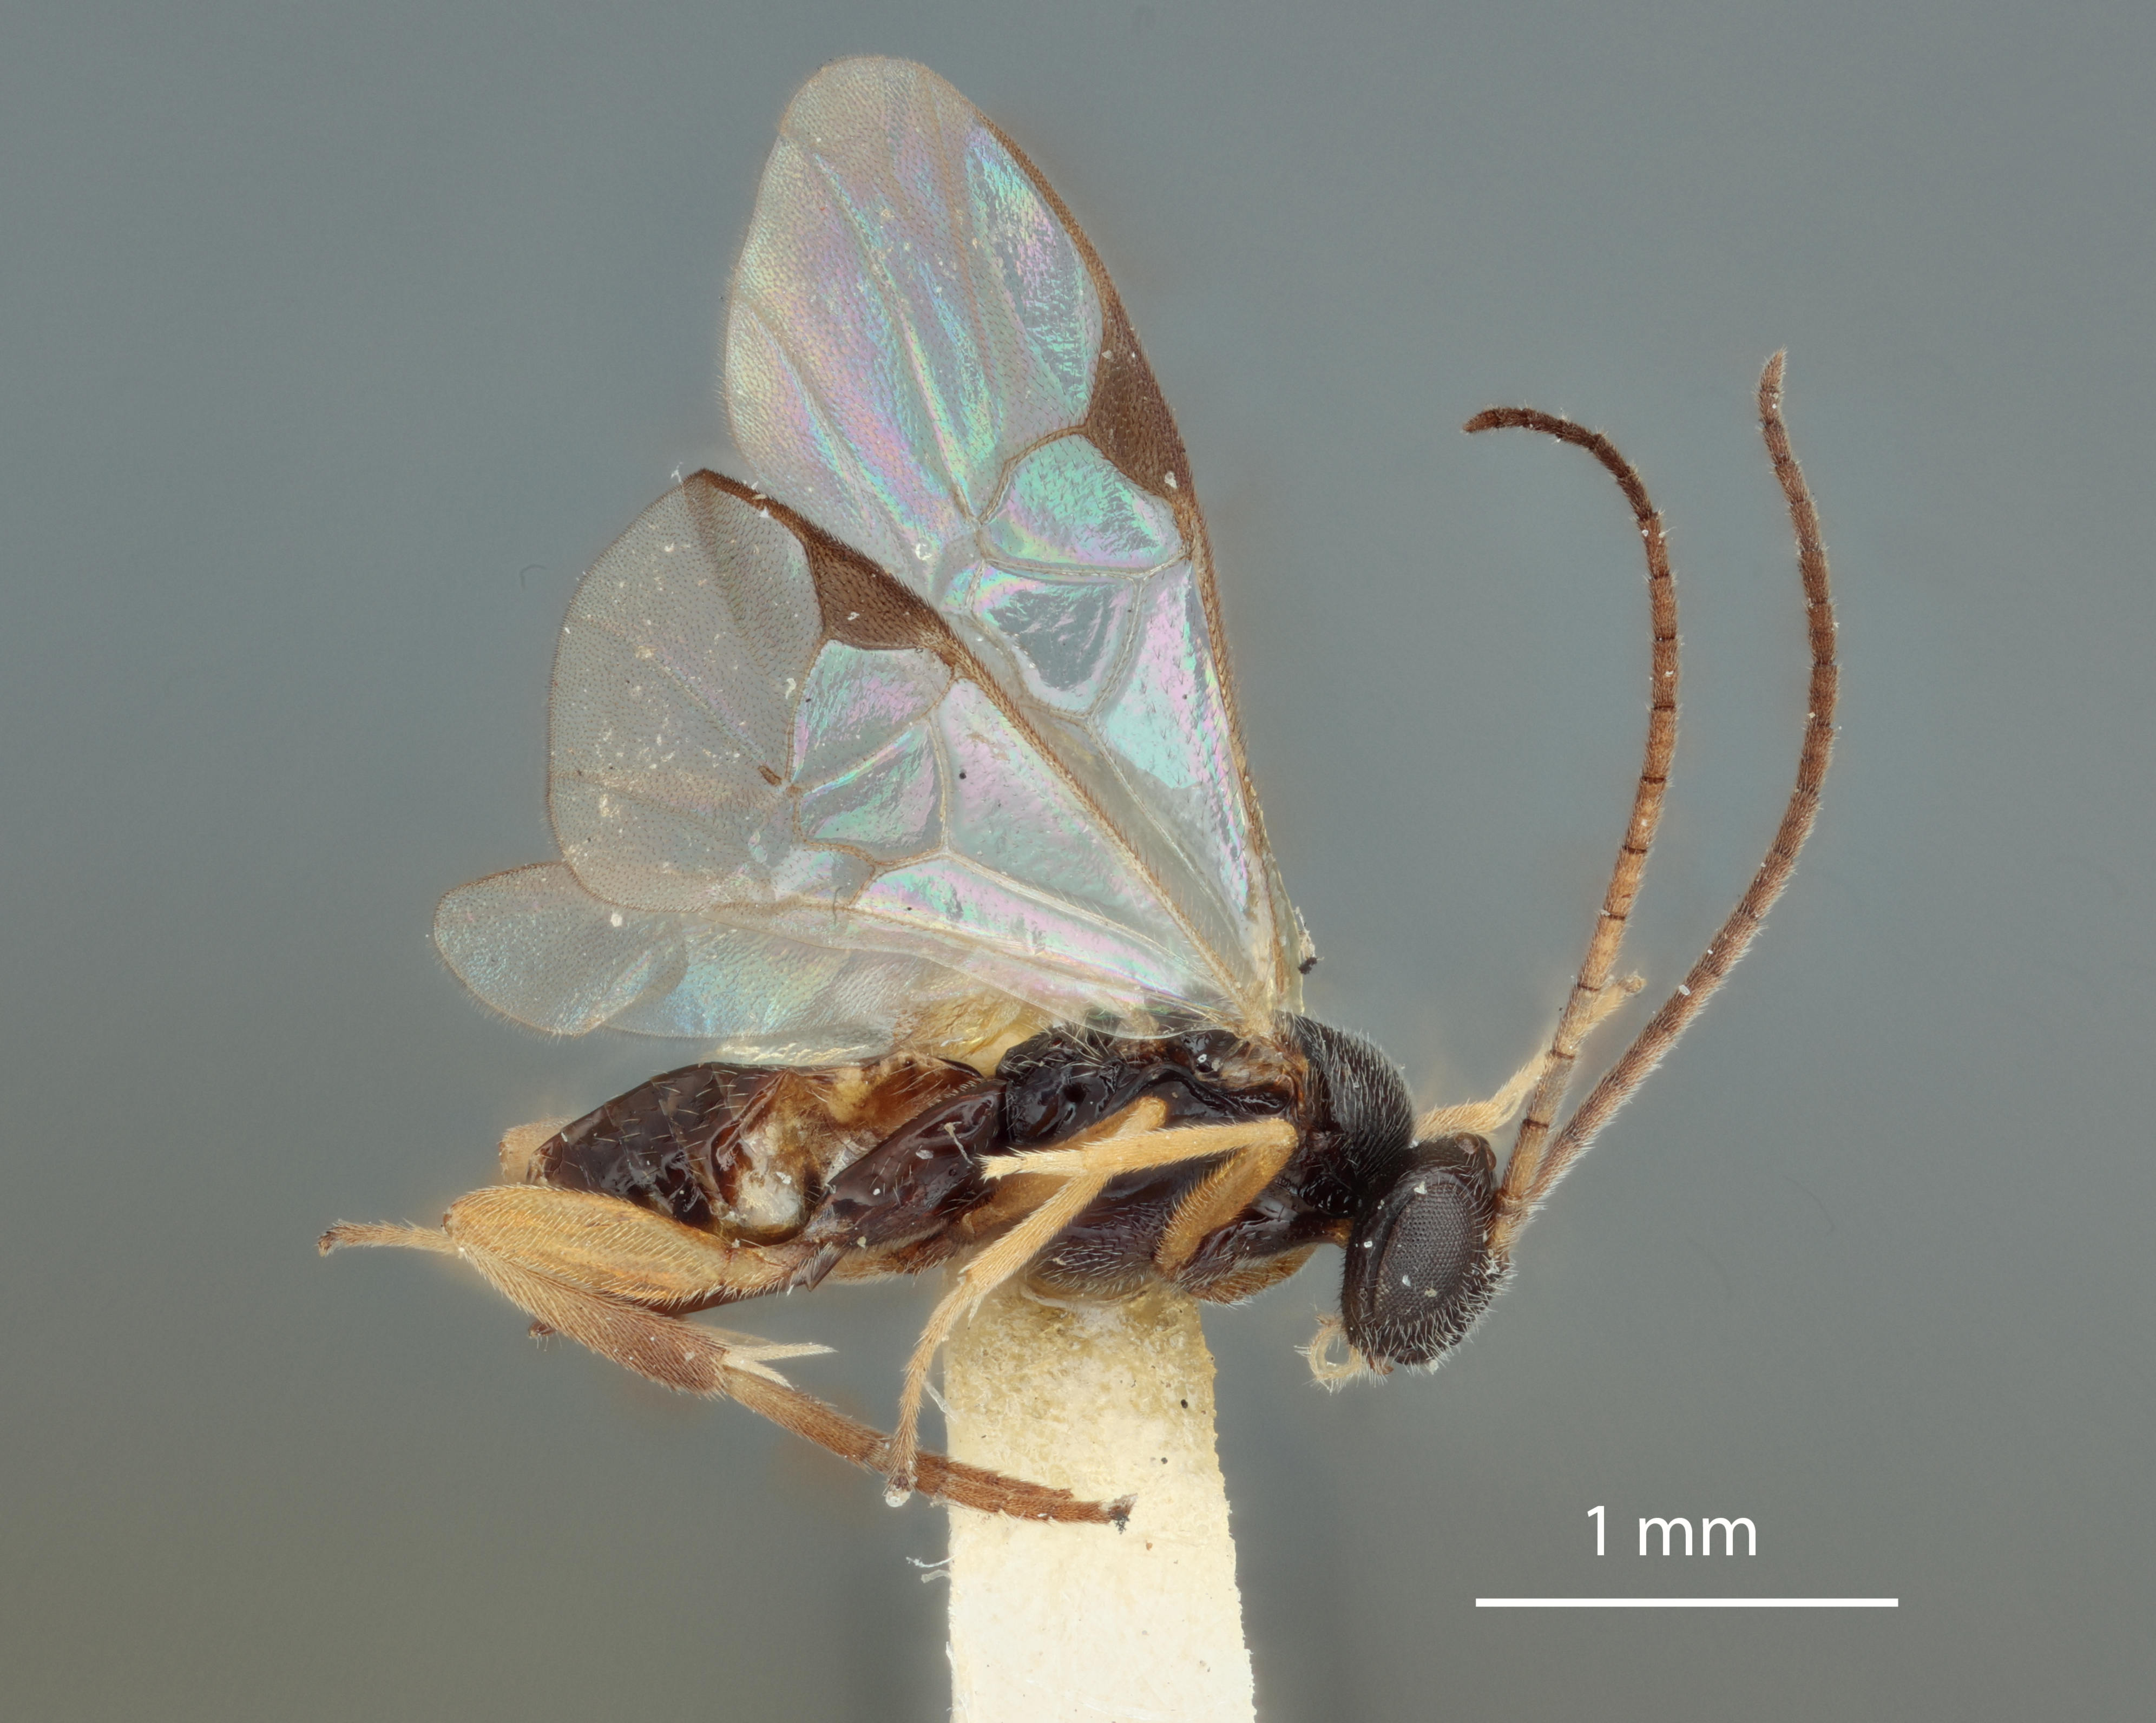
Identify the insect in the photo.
Apanteles batauiensis
